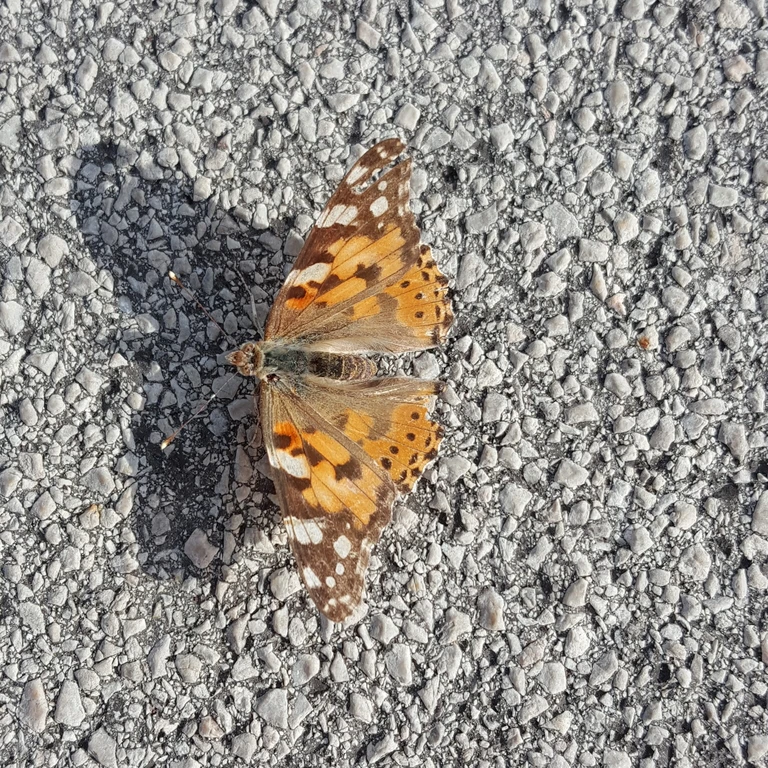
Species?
Vanessa cardui
